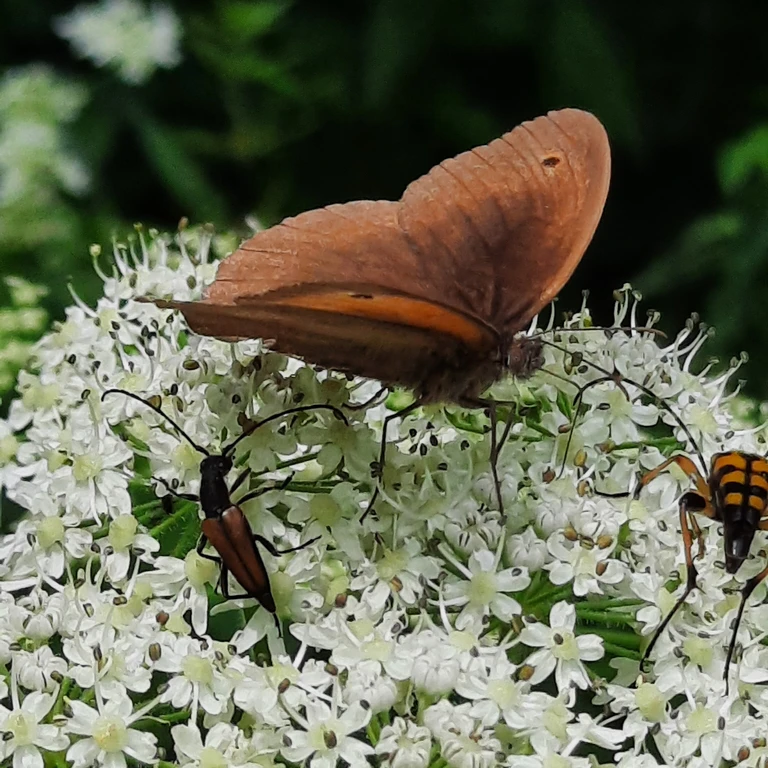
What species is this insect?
Maniola jurtina
